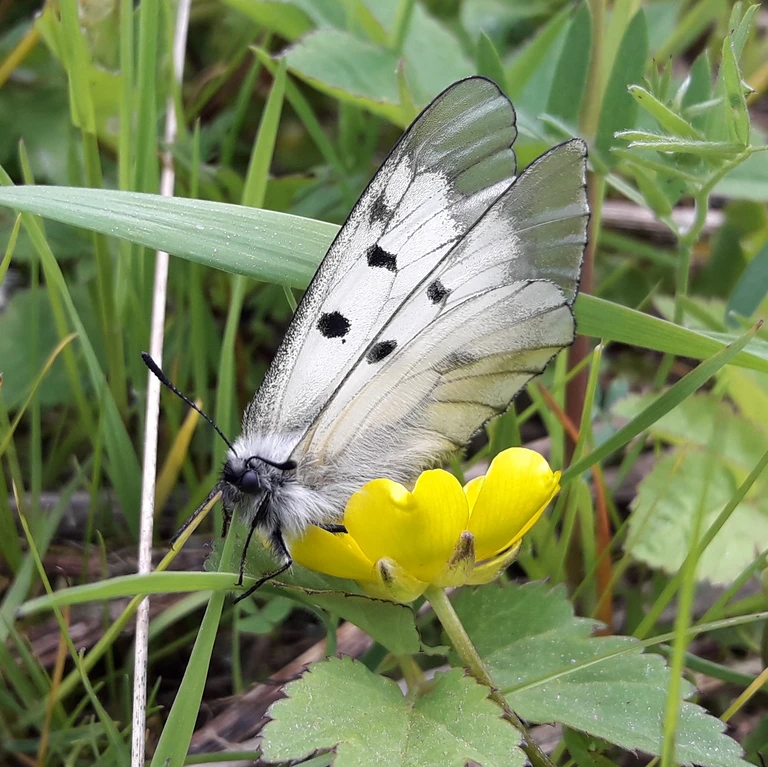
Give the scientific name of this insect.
Parnassius mnemosyne
